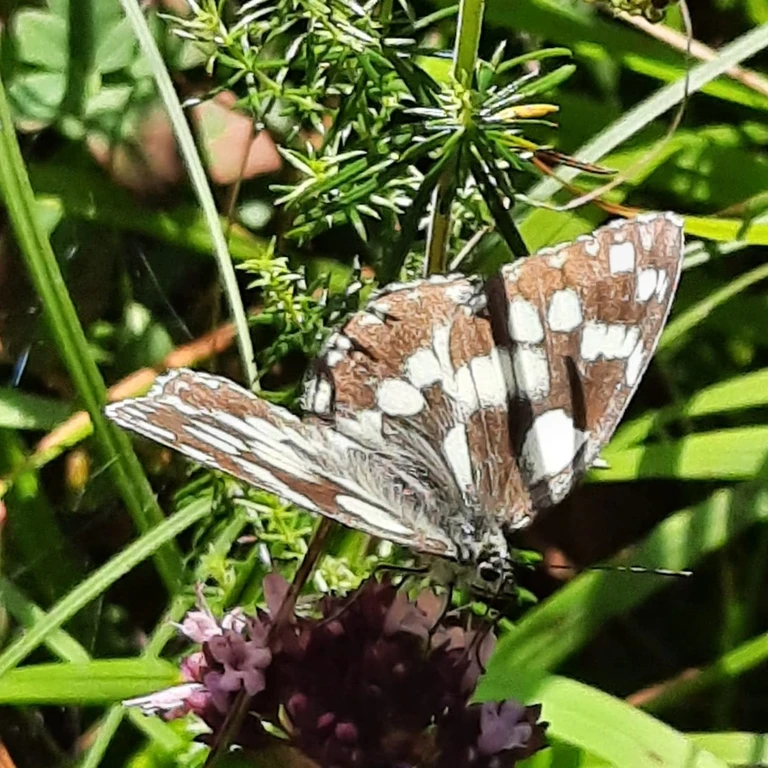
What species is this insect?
Melanargia galathea
